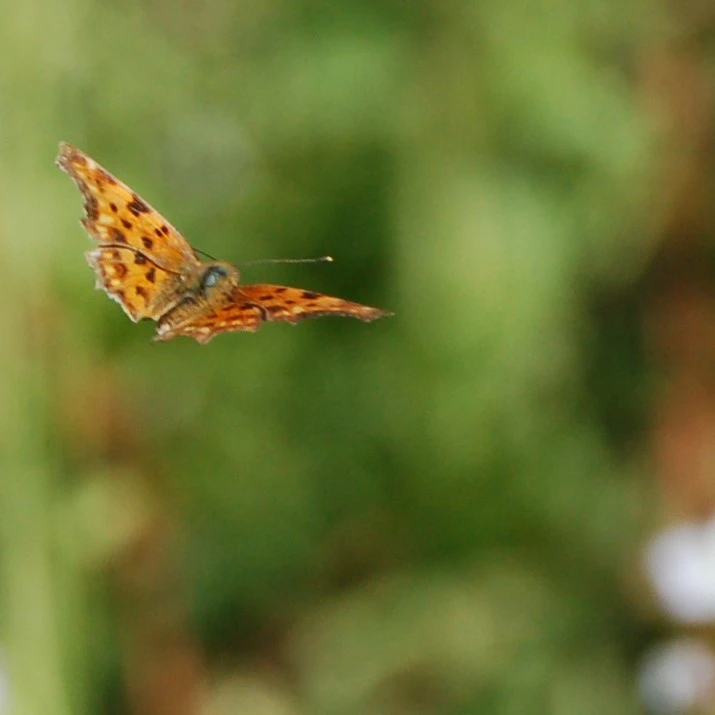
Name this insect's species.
Polygonia c-album
